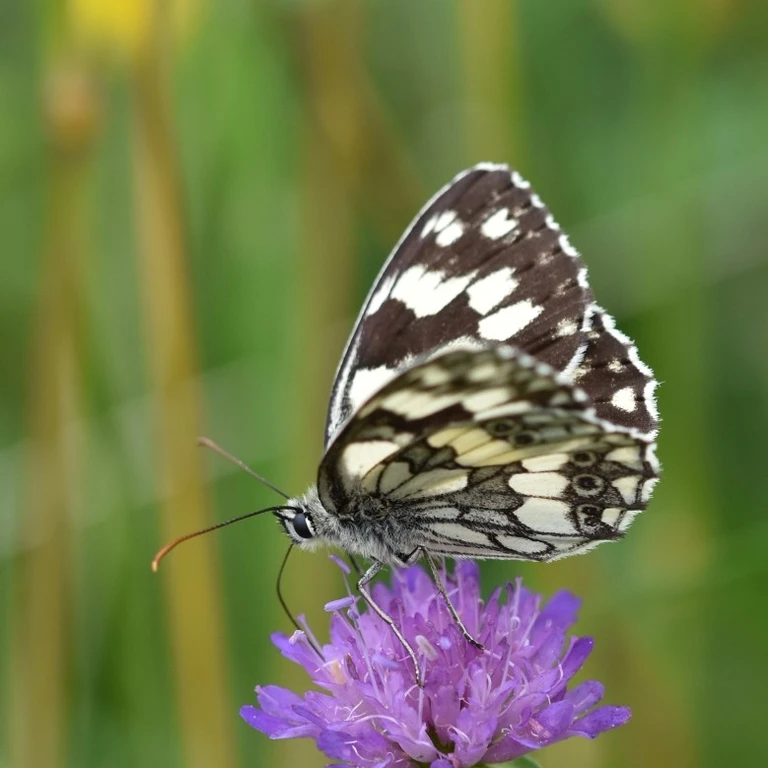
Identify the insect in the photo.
Melanargia galathea
